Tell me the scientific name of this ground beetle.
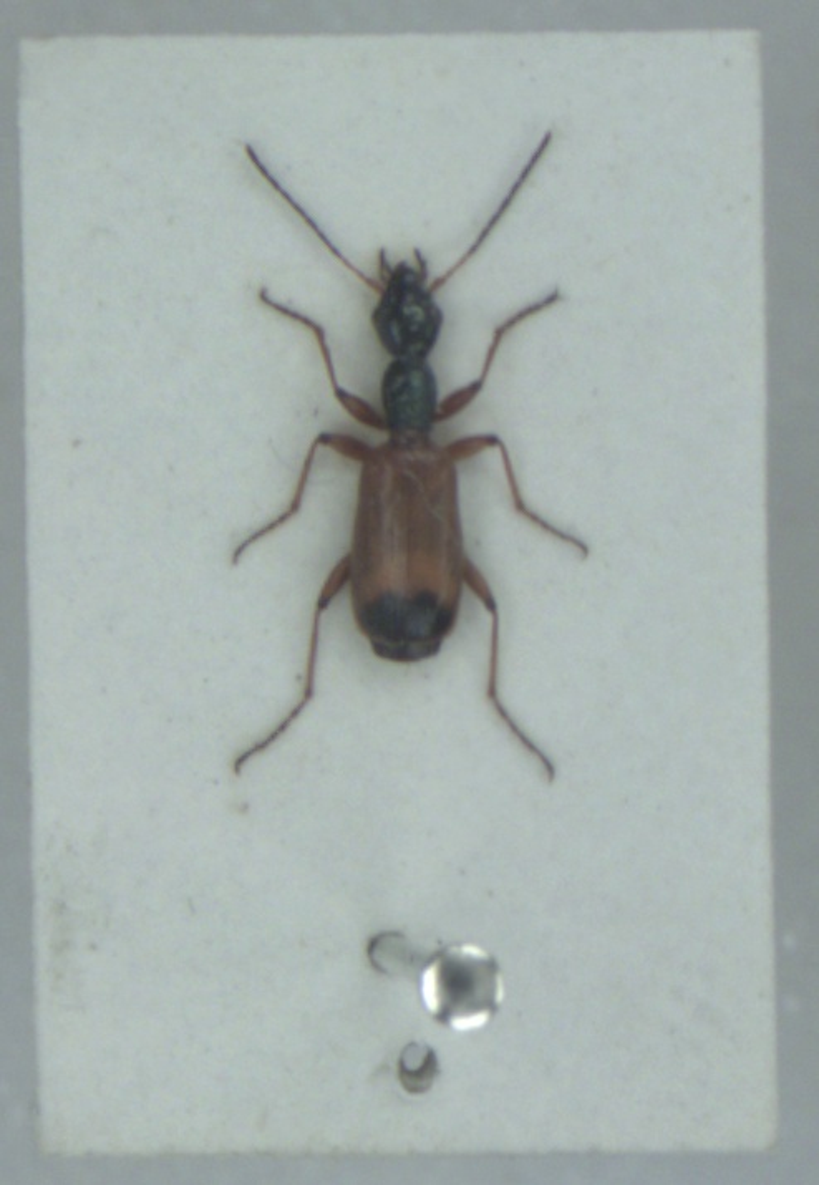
Odacantha melanura
